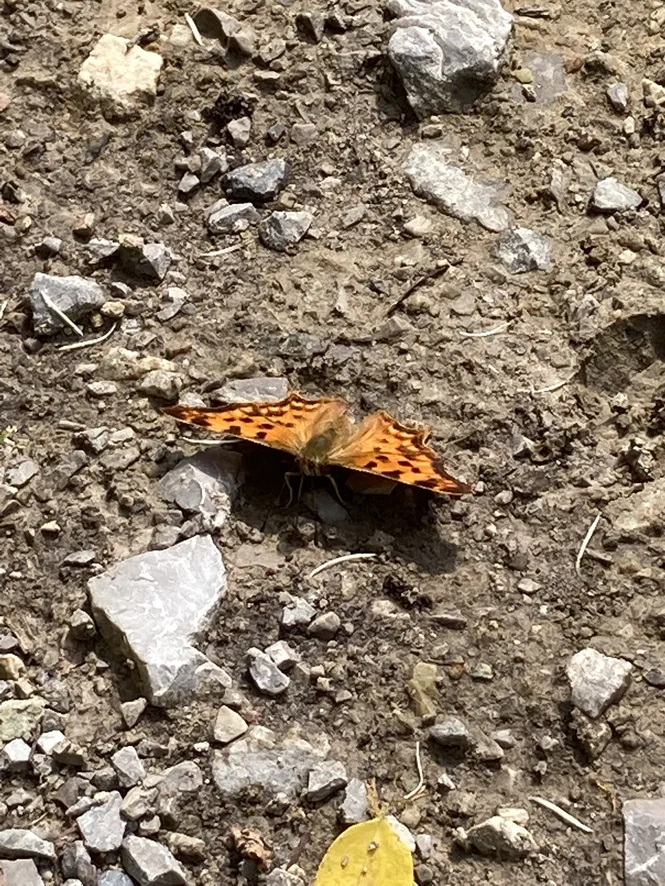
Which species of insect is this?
Polygonia c-album
